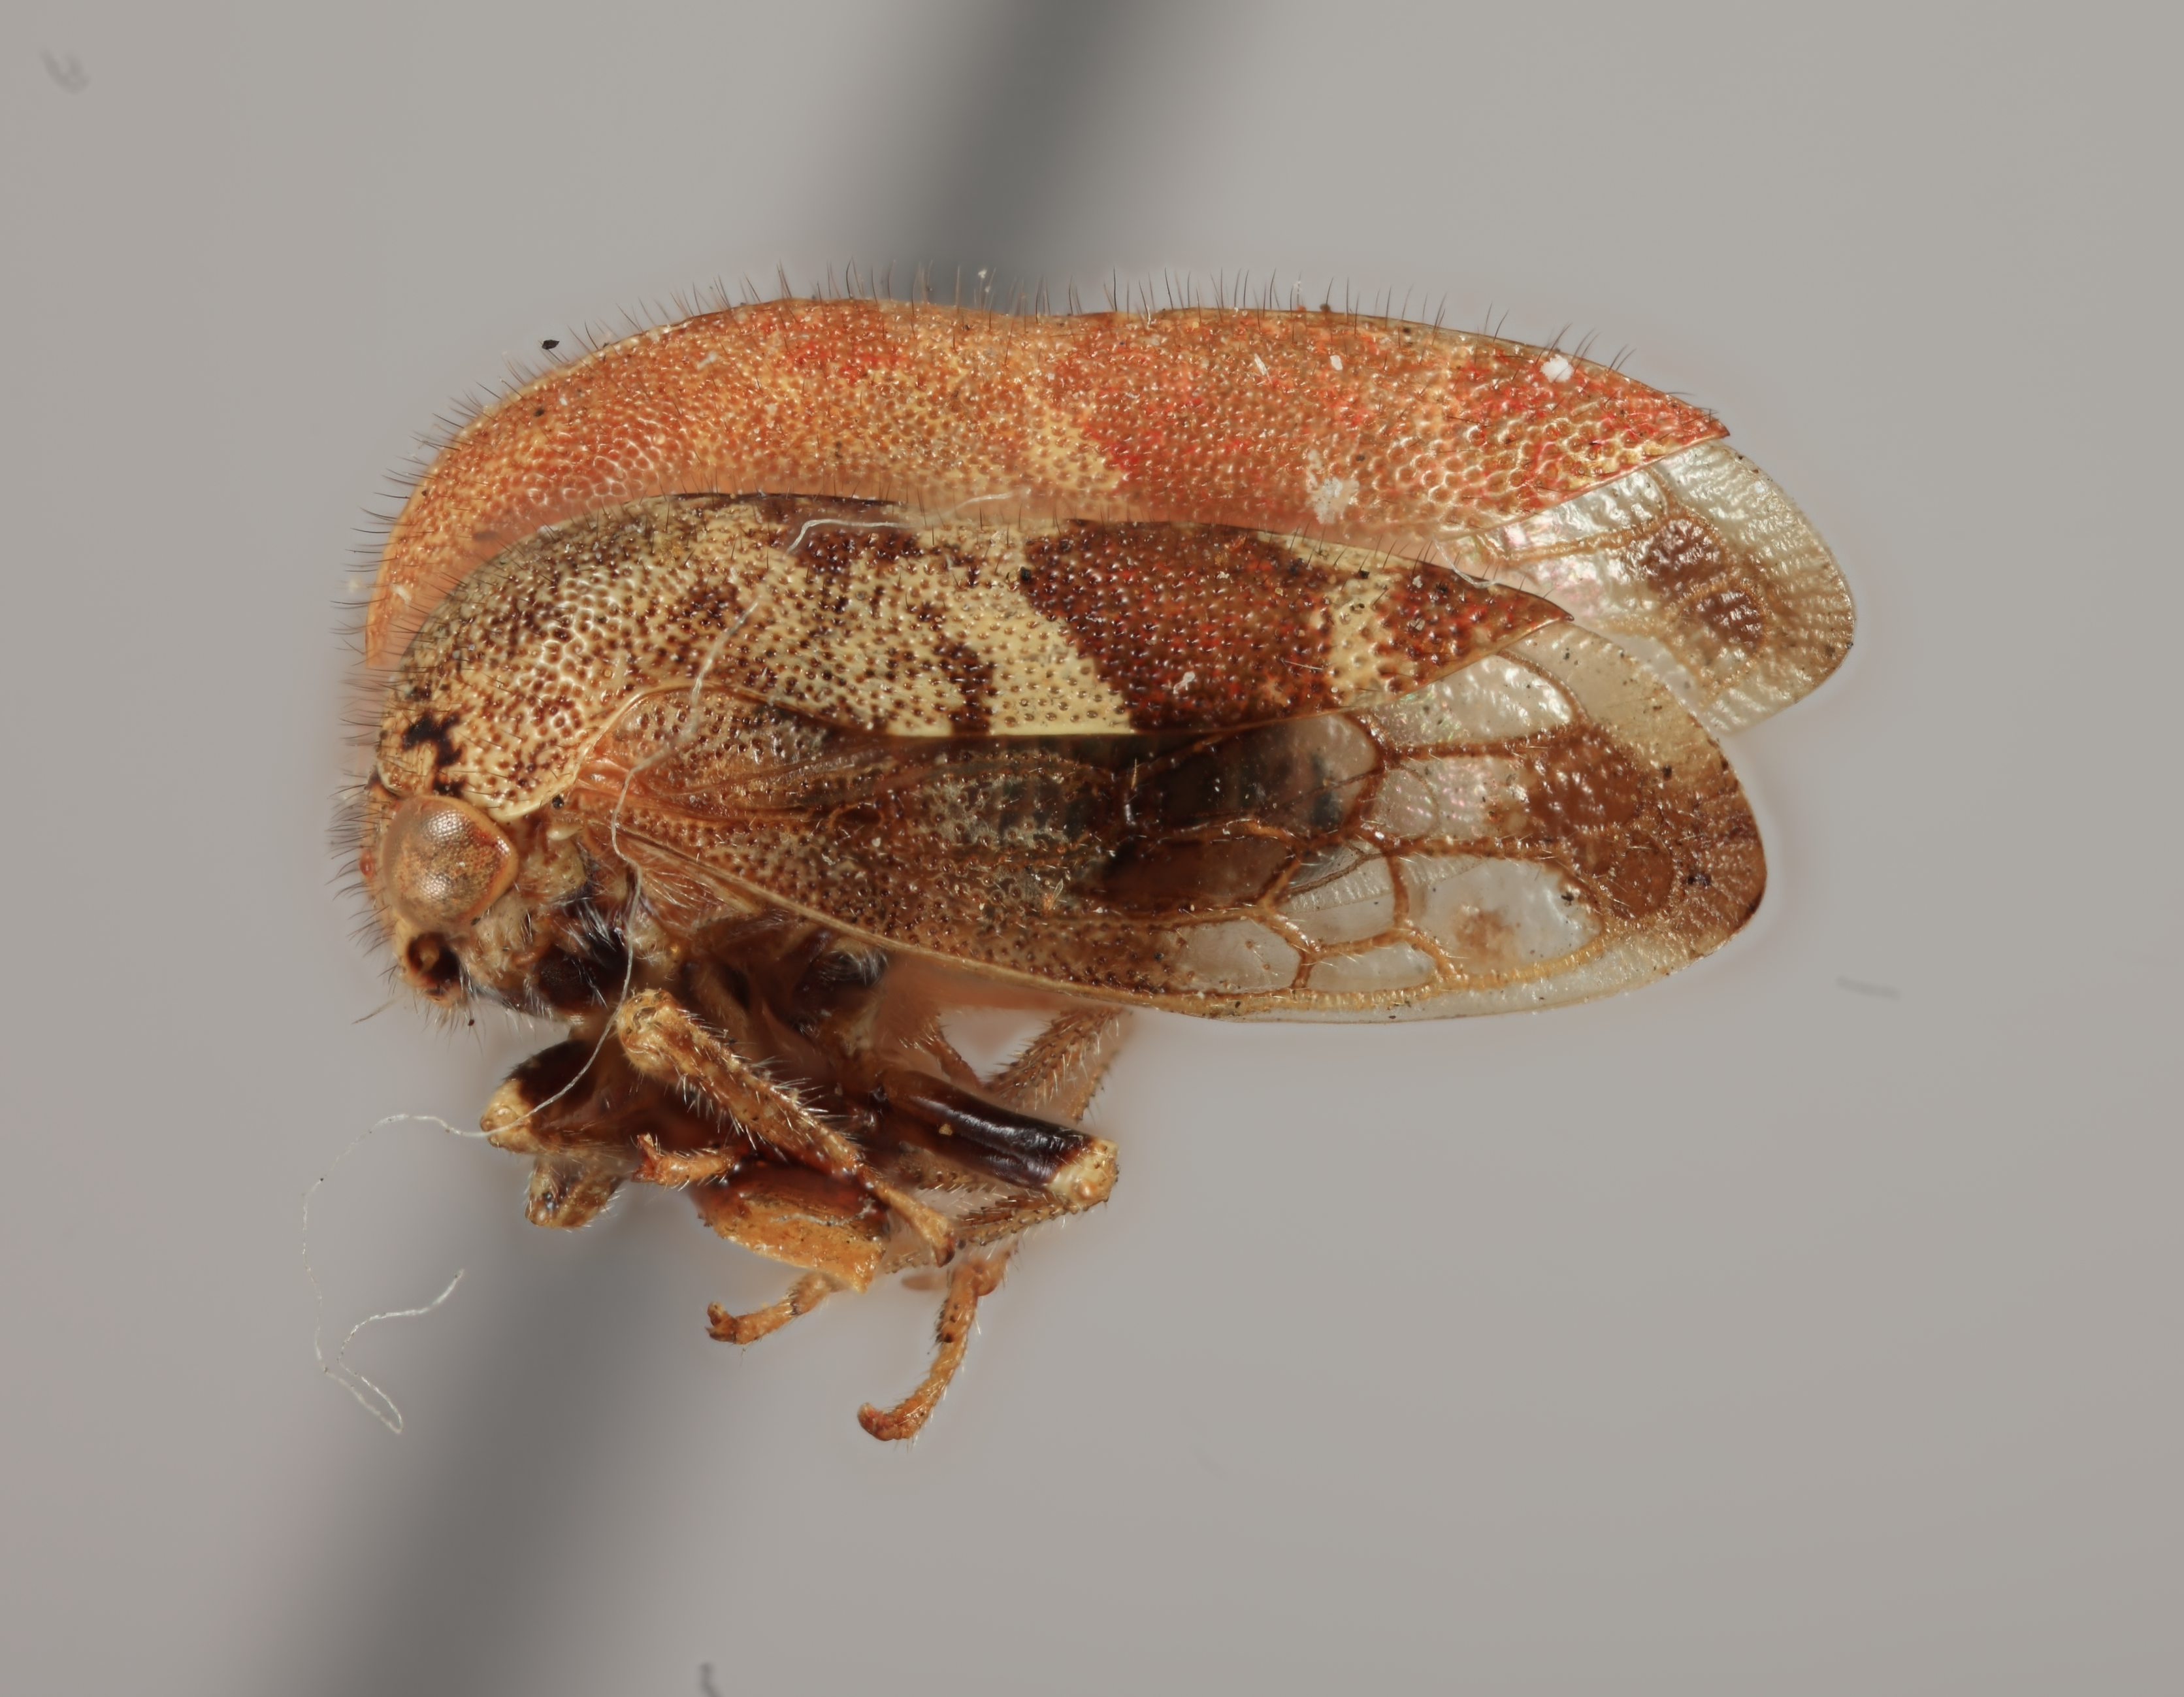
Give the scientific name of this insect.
Ophiderma infantilis
